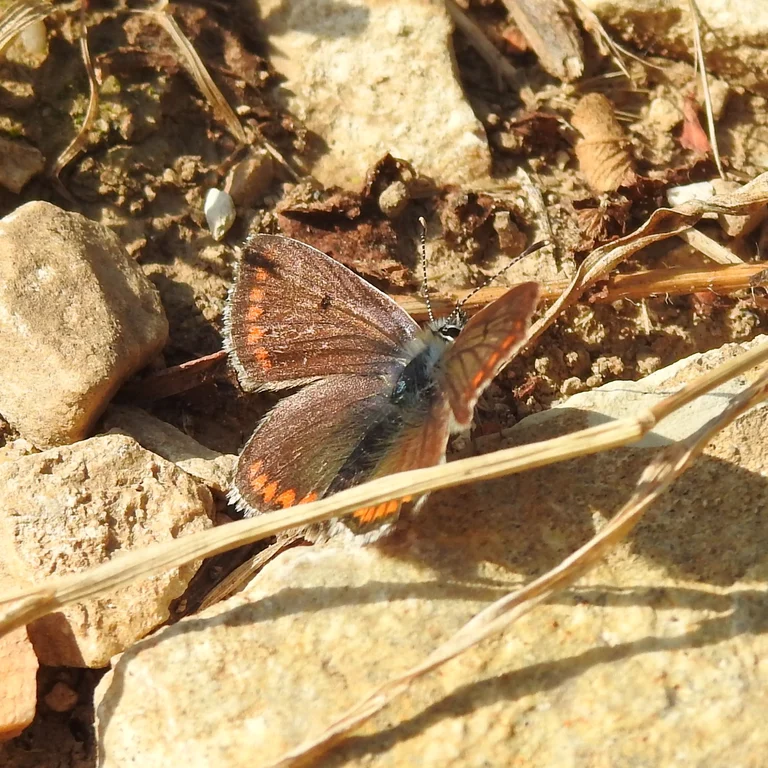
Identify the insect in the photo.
Aricia agestis/artaxerxes
